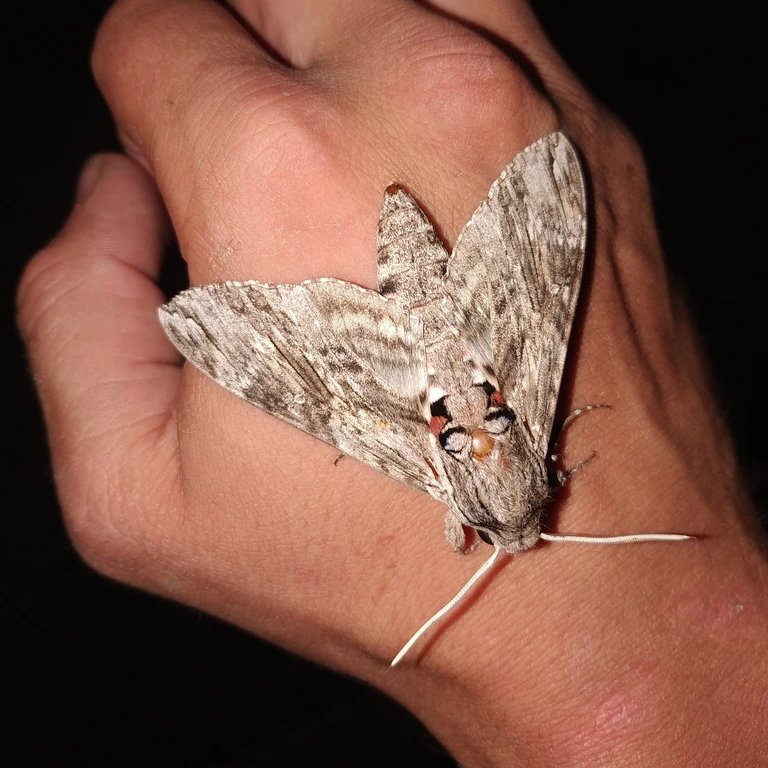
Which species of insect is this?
Agrius convolvuli
